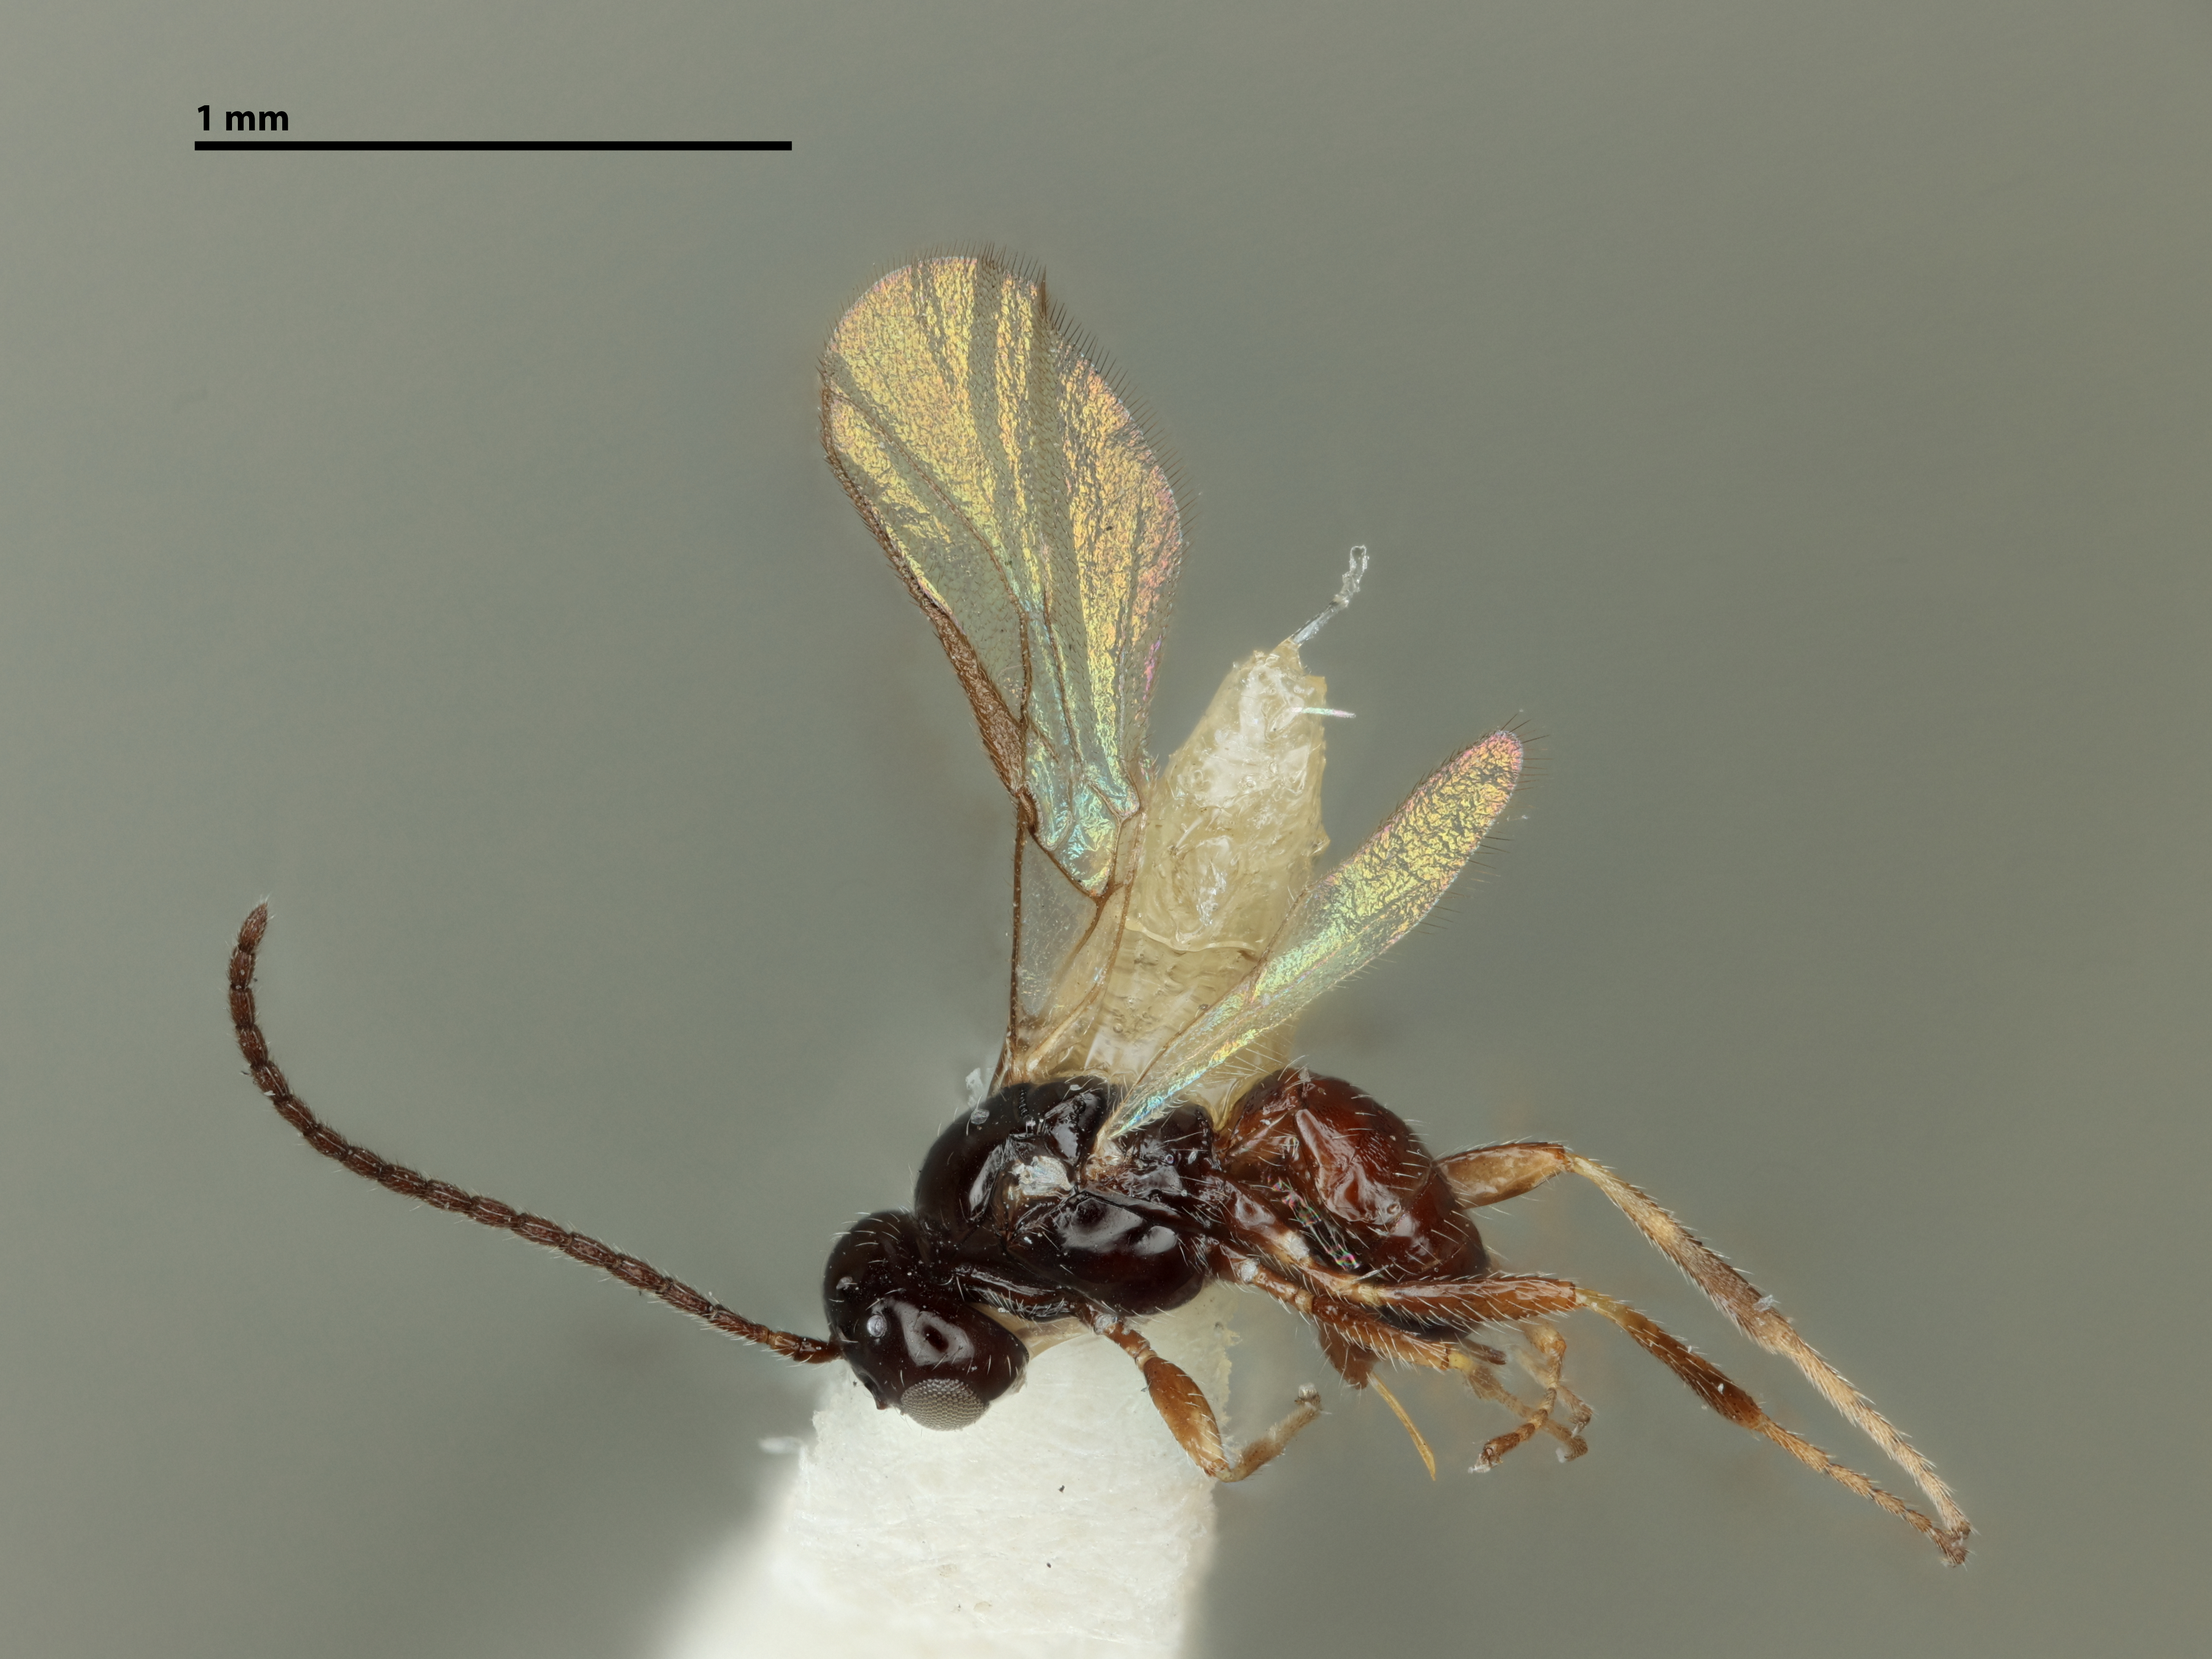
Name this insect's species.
Opius phoenicensis
